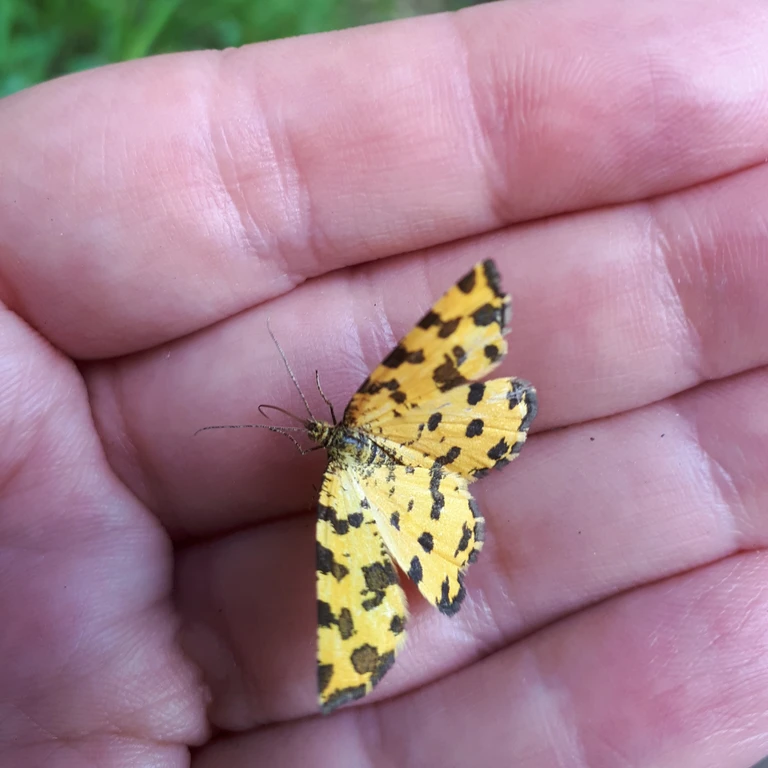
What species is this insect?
Pseudopanthera macularia
